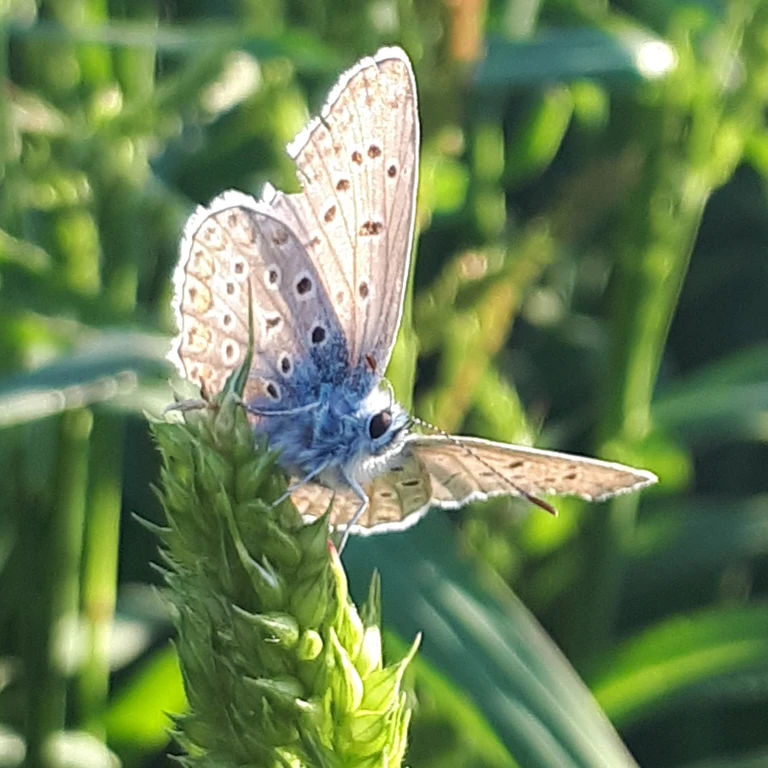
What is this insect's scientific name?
Polyommatus icarus
